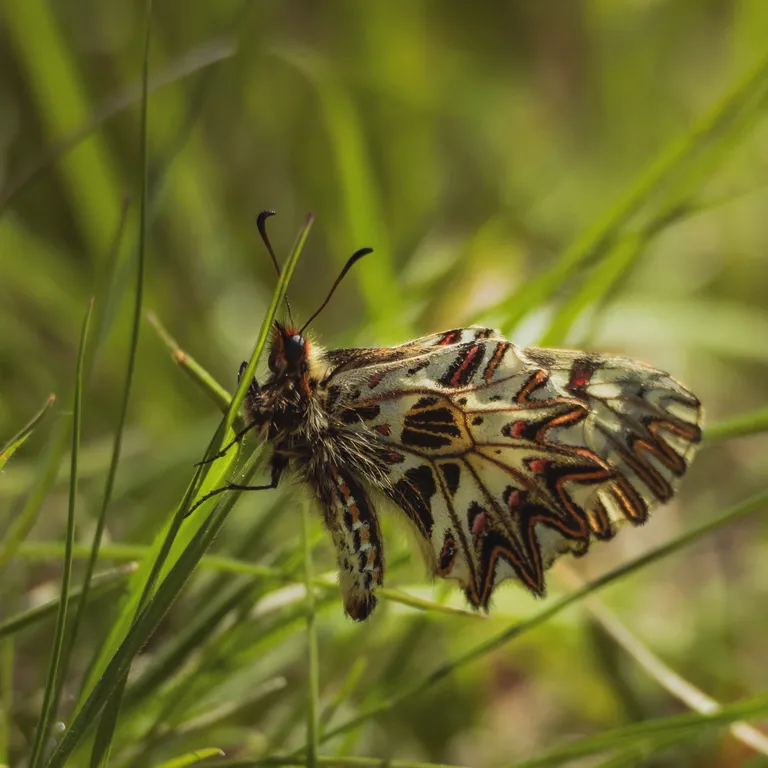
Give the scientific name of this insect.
Zerynthia polyxena
